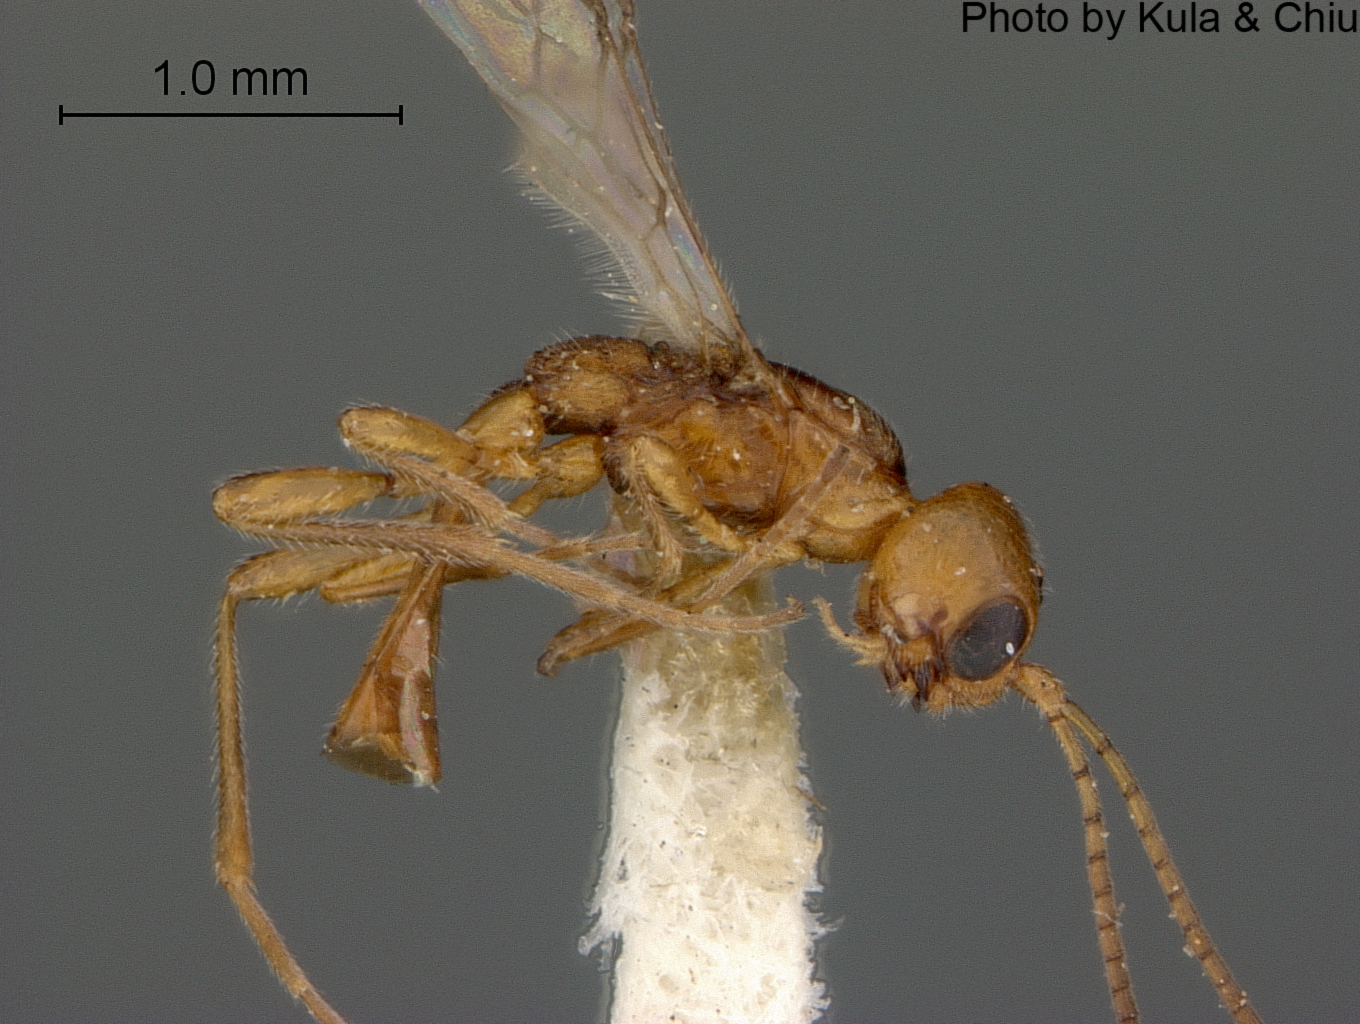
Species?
Coelinidea ferruginea
